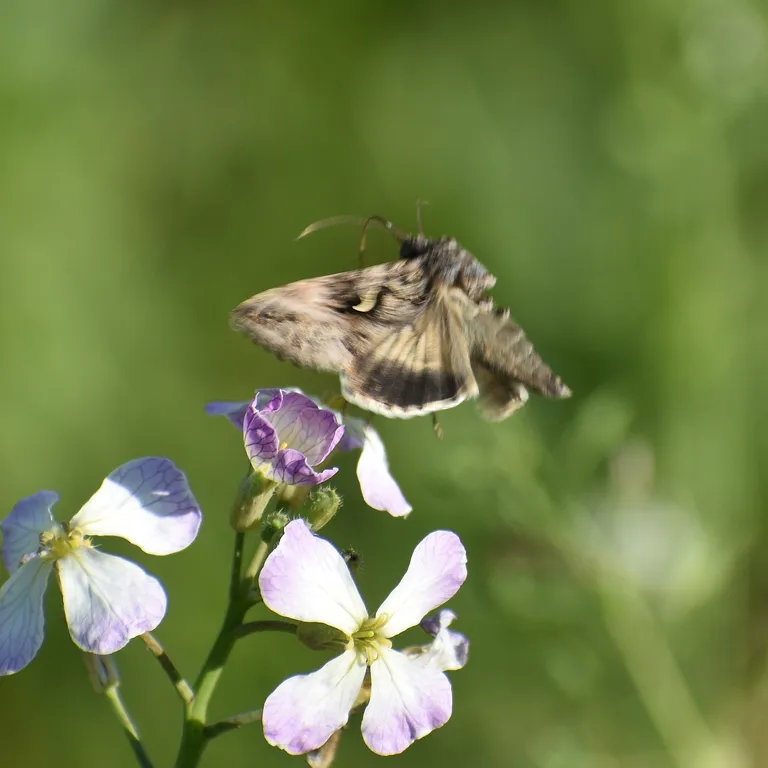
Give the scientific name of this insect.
Autographa gamma
